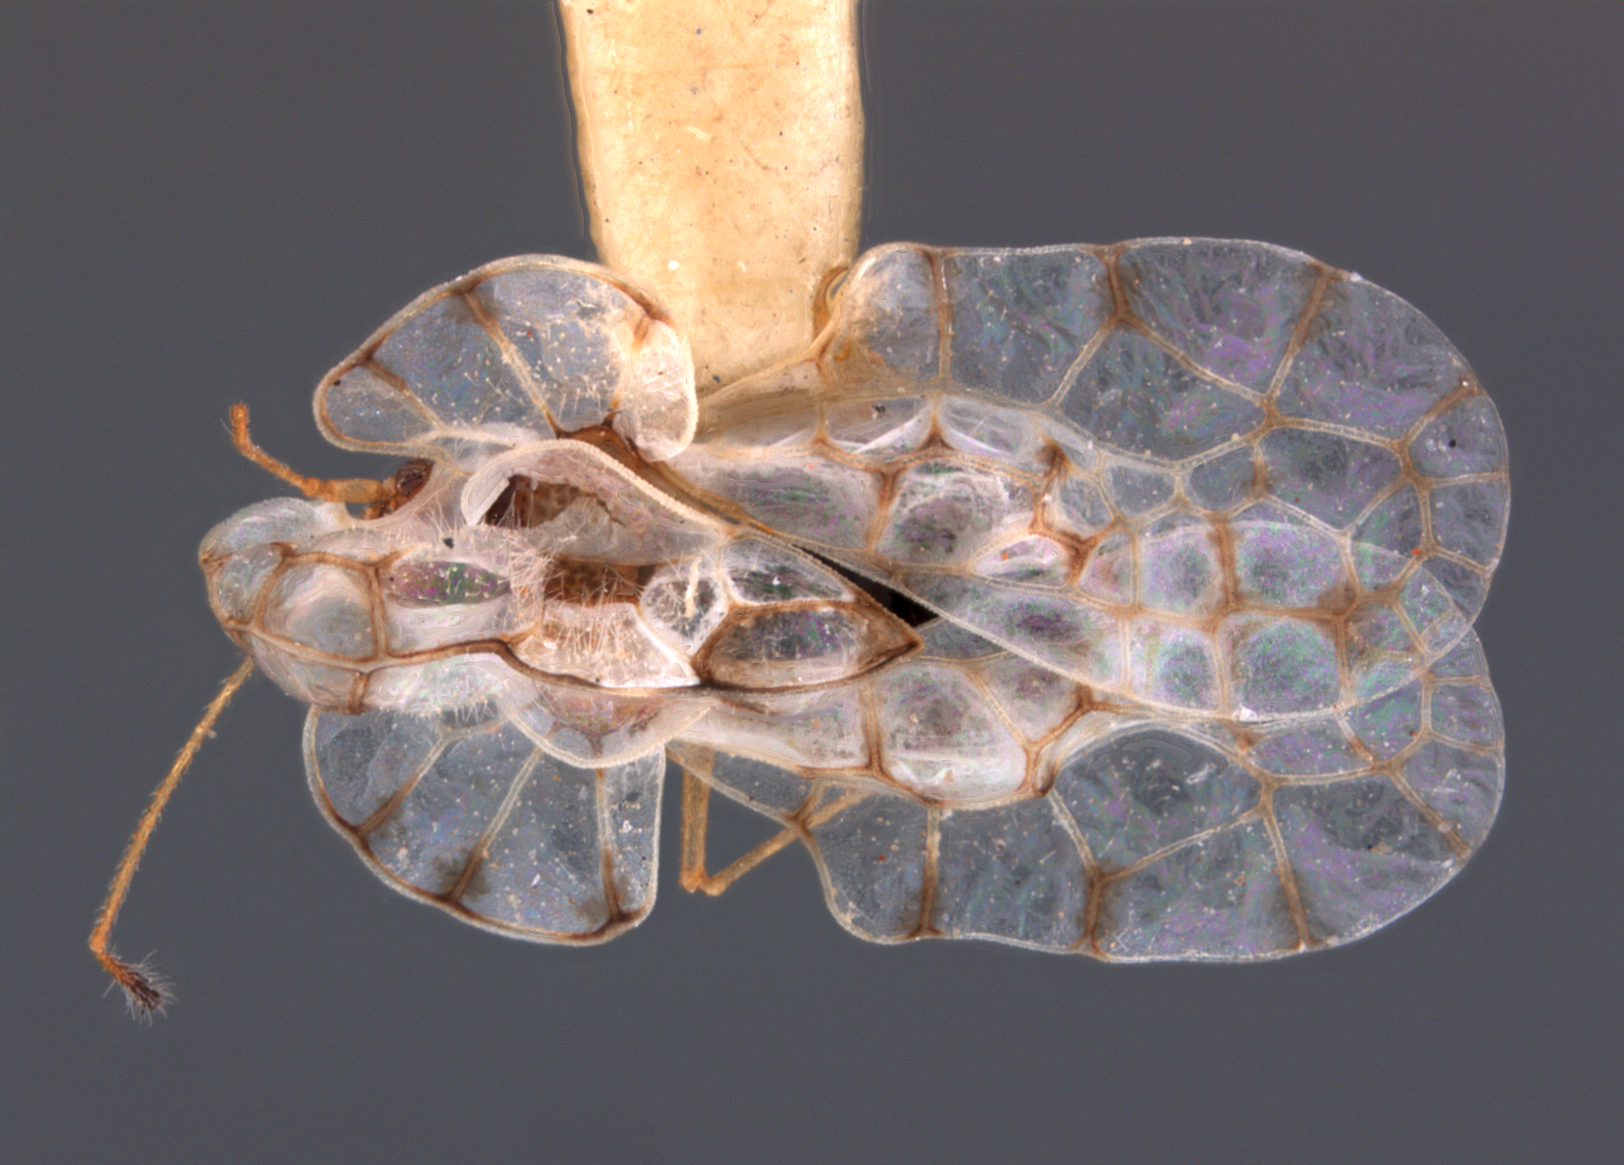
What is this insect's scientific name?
Bako dieides
